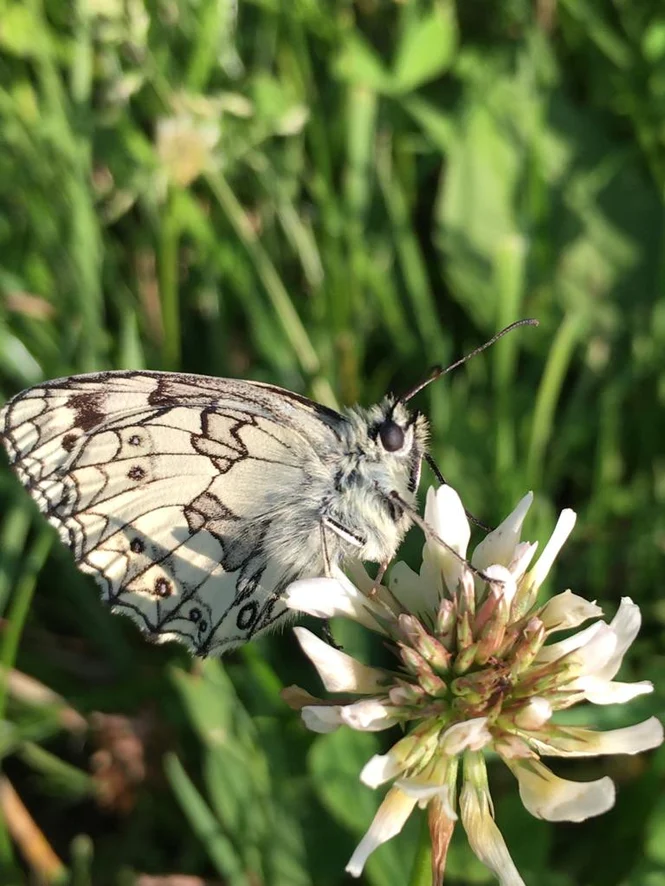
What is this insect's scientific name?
Melanargia galathea
